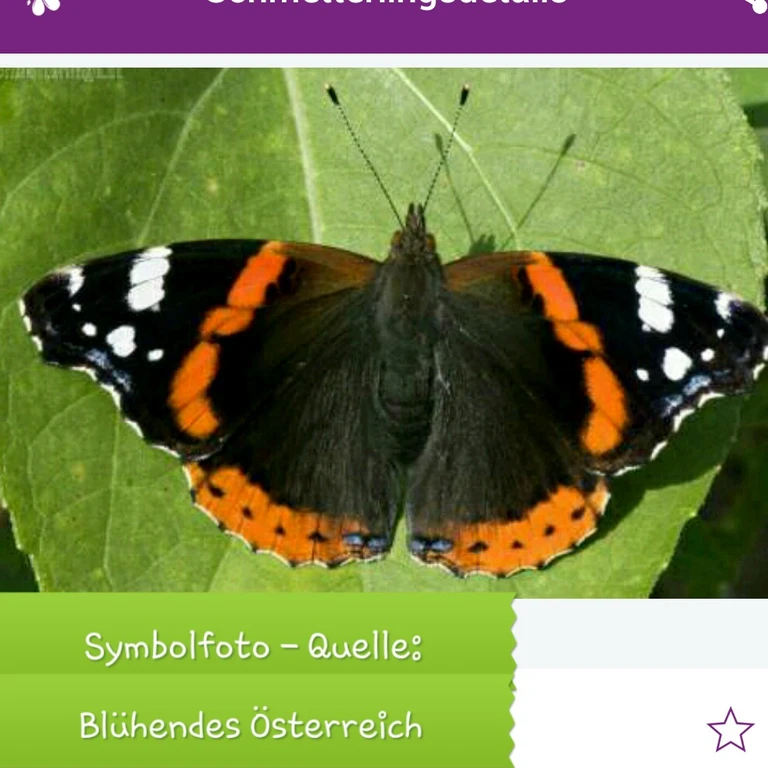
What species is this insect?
Vanessa atalanta
